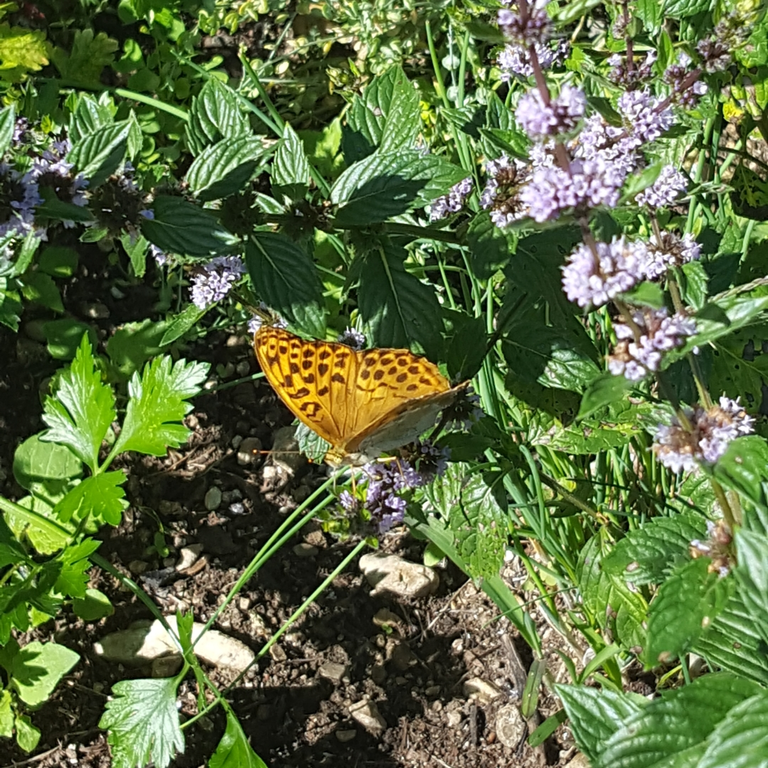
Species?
Argynnis paphia
